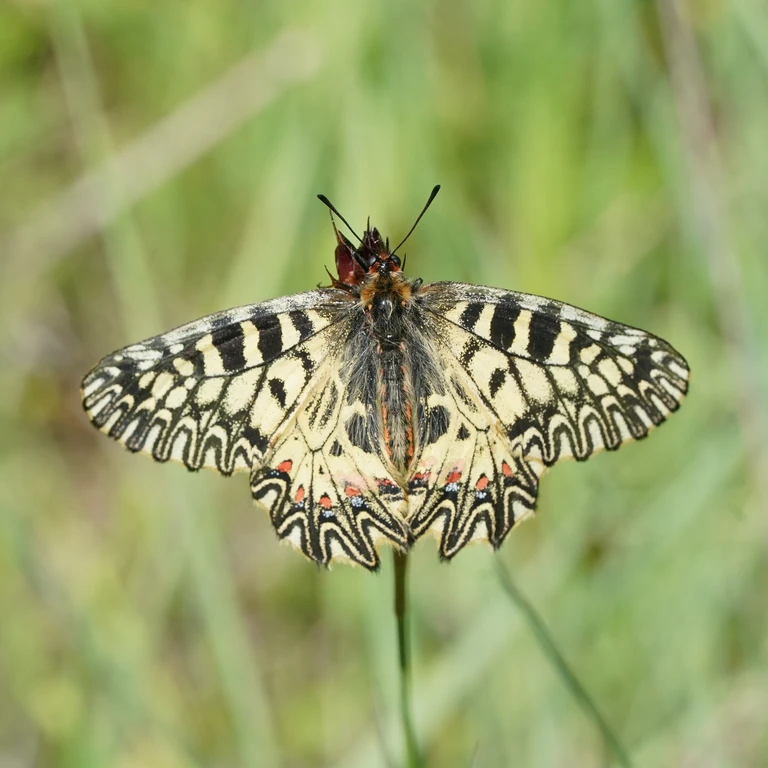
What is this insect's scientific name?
Zerynthia polyxena
